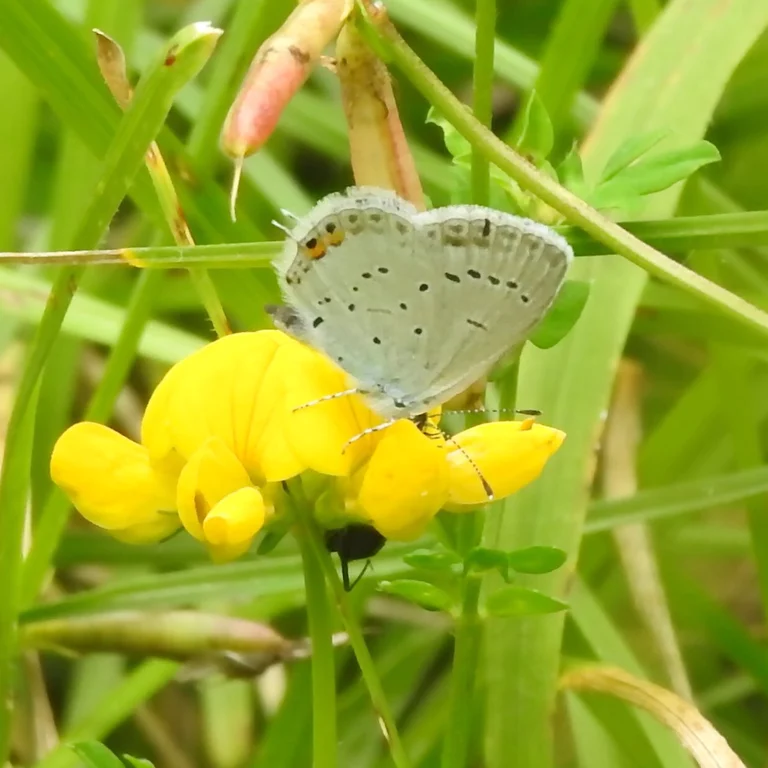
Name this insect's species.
Cupido argiades (also Elkalyce argiades)
